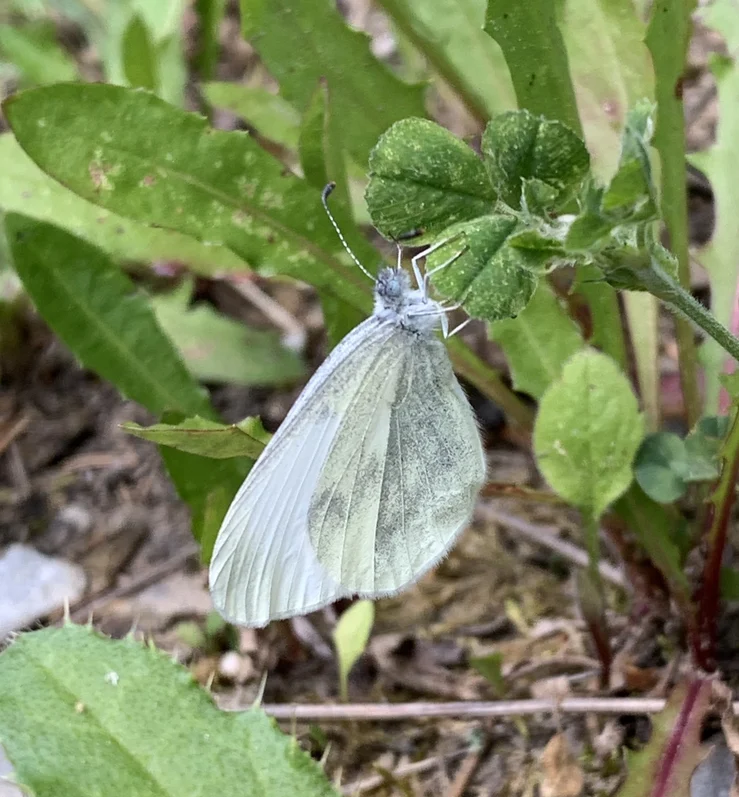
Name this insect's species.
Leptidea sinapis/juvernica
